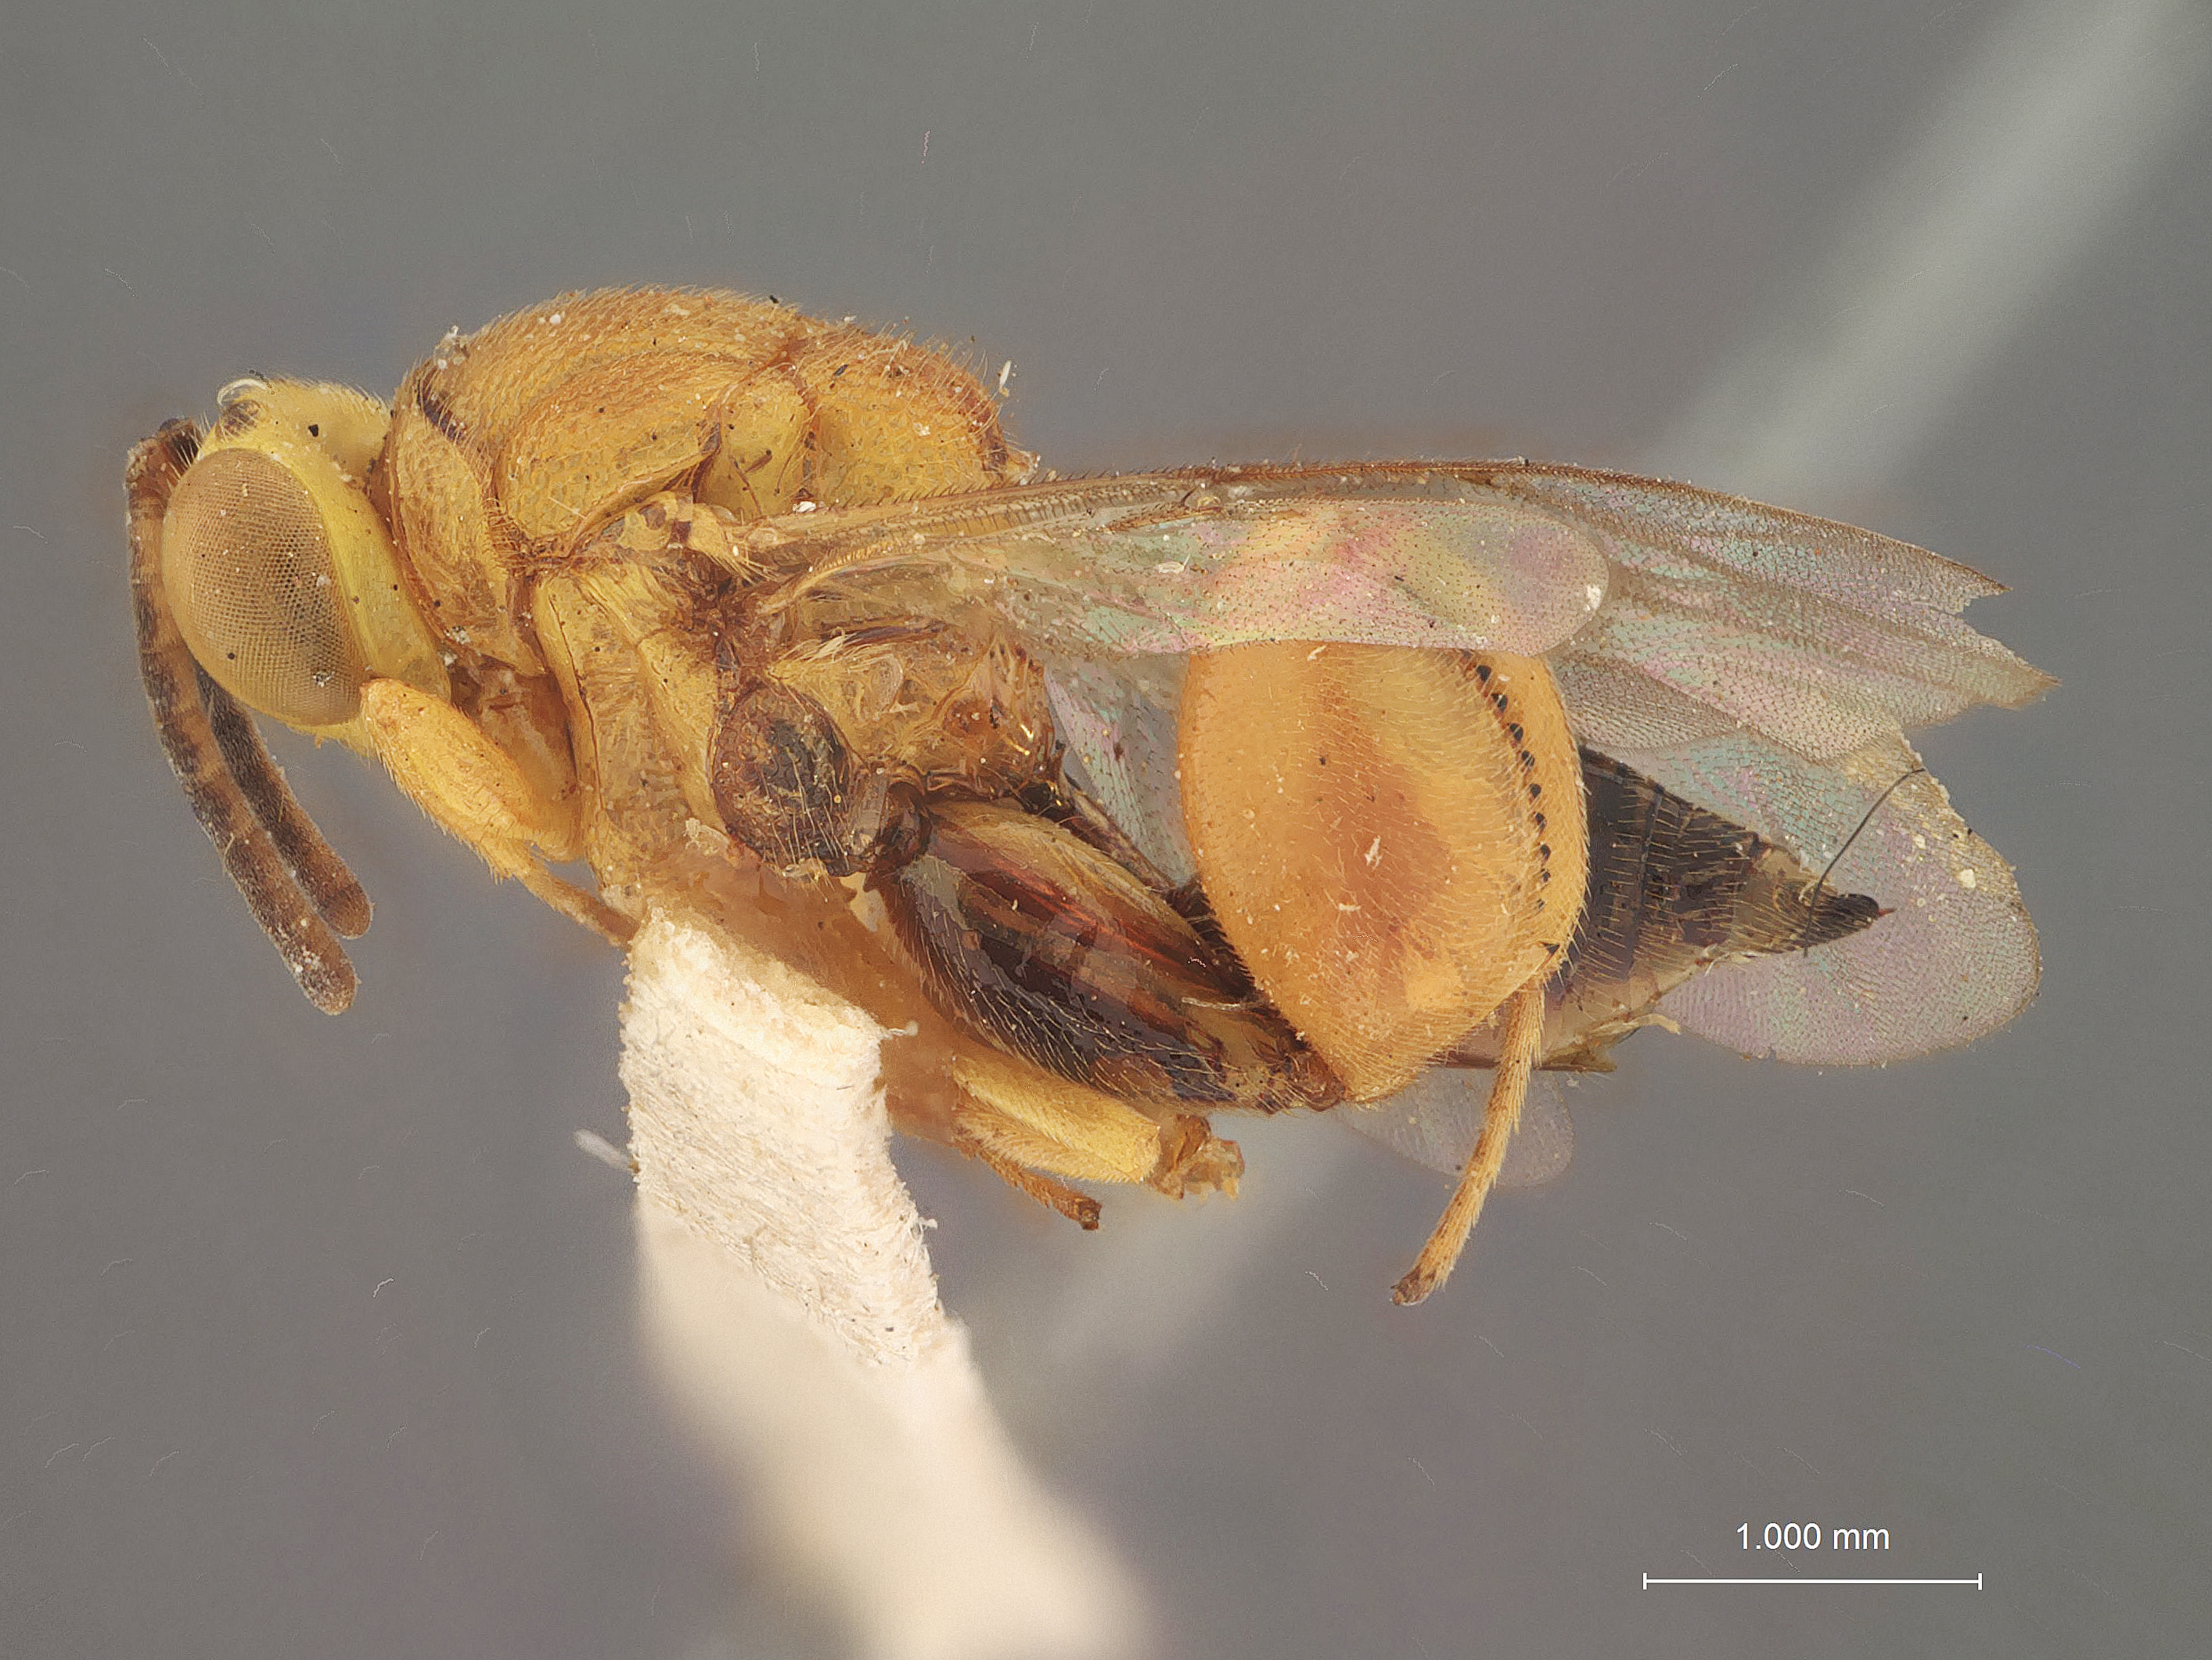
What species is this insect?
Conura belti
